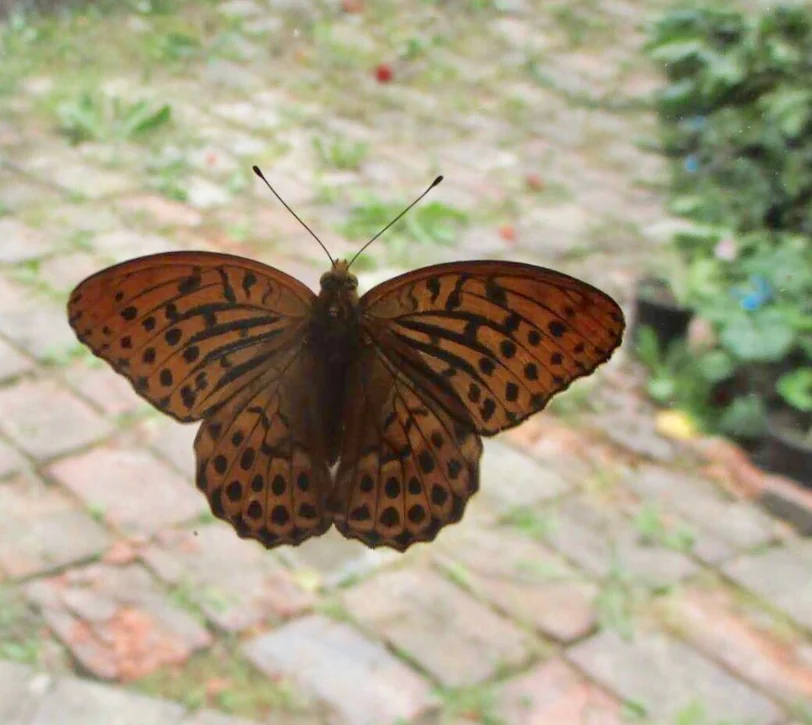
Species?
Argynnis paphia
